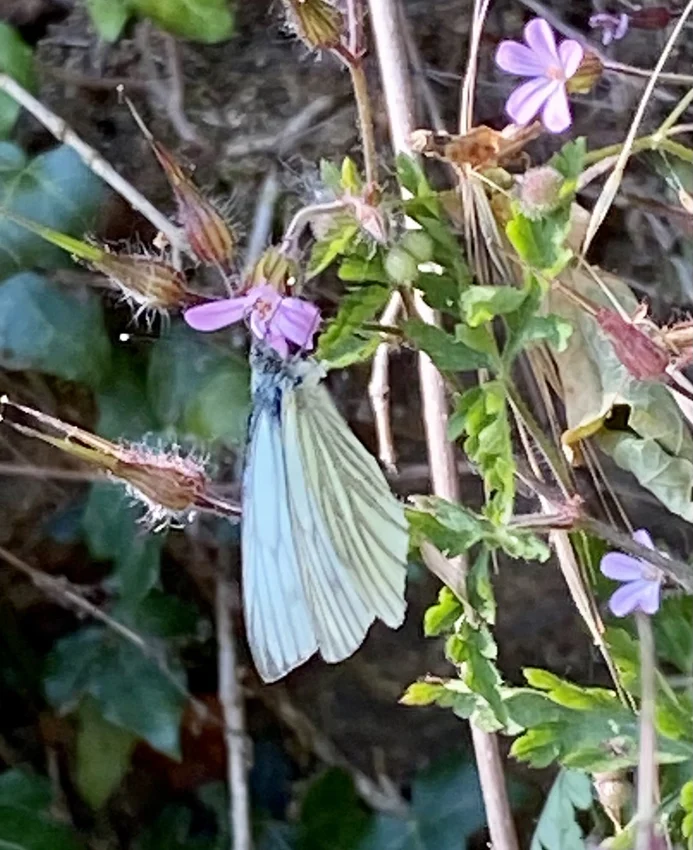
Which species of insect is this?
Pieris napi
